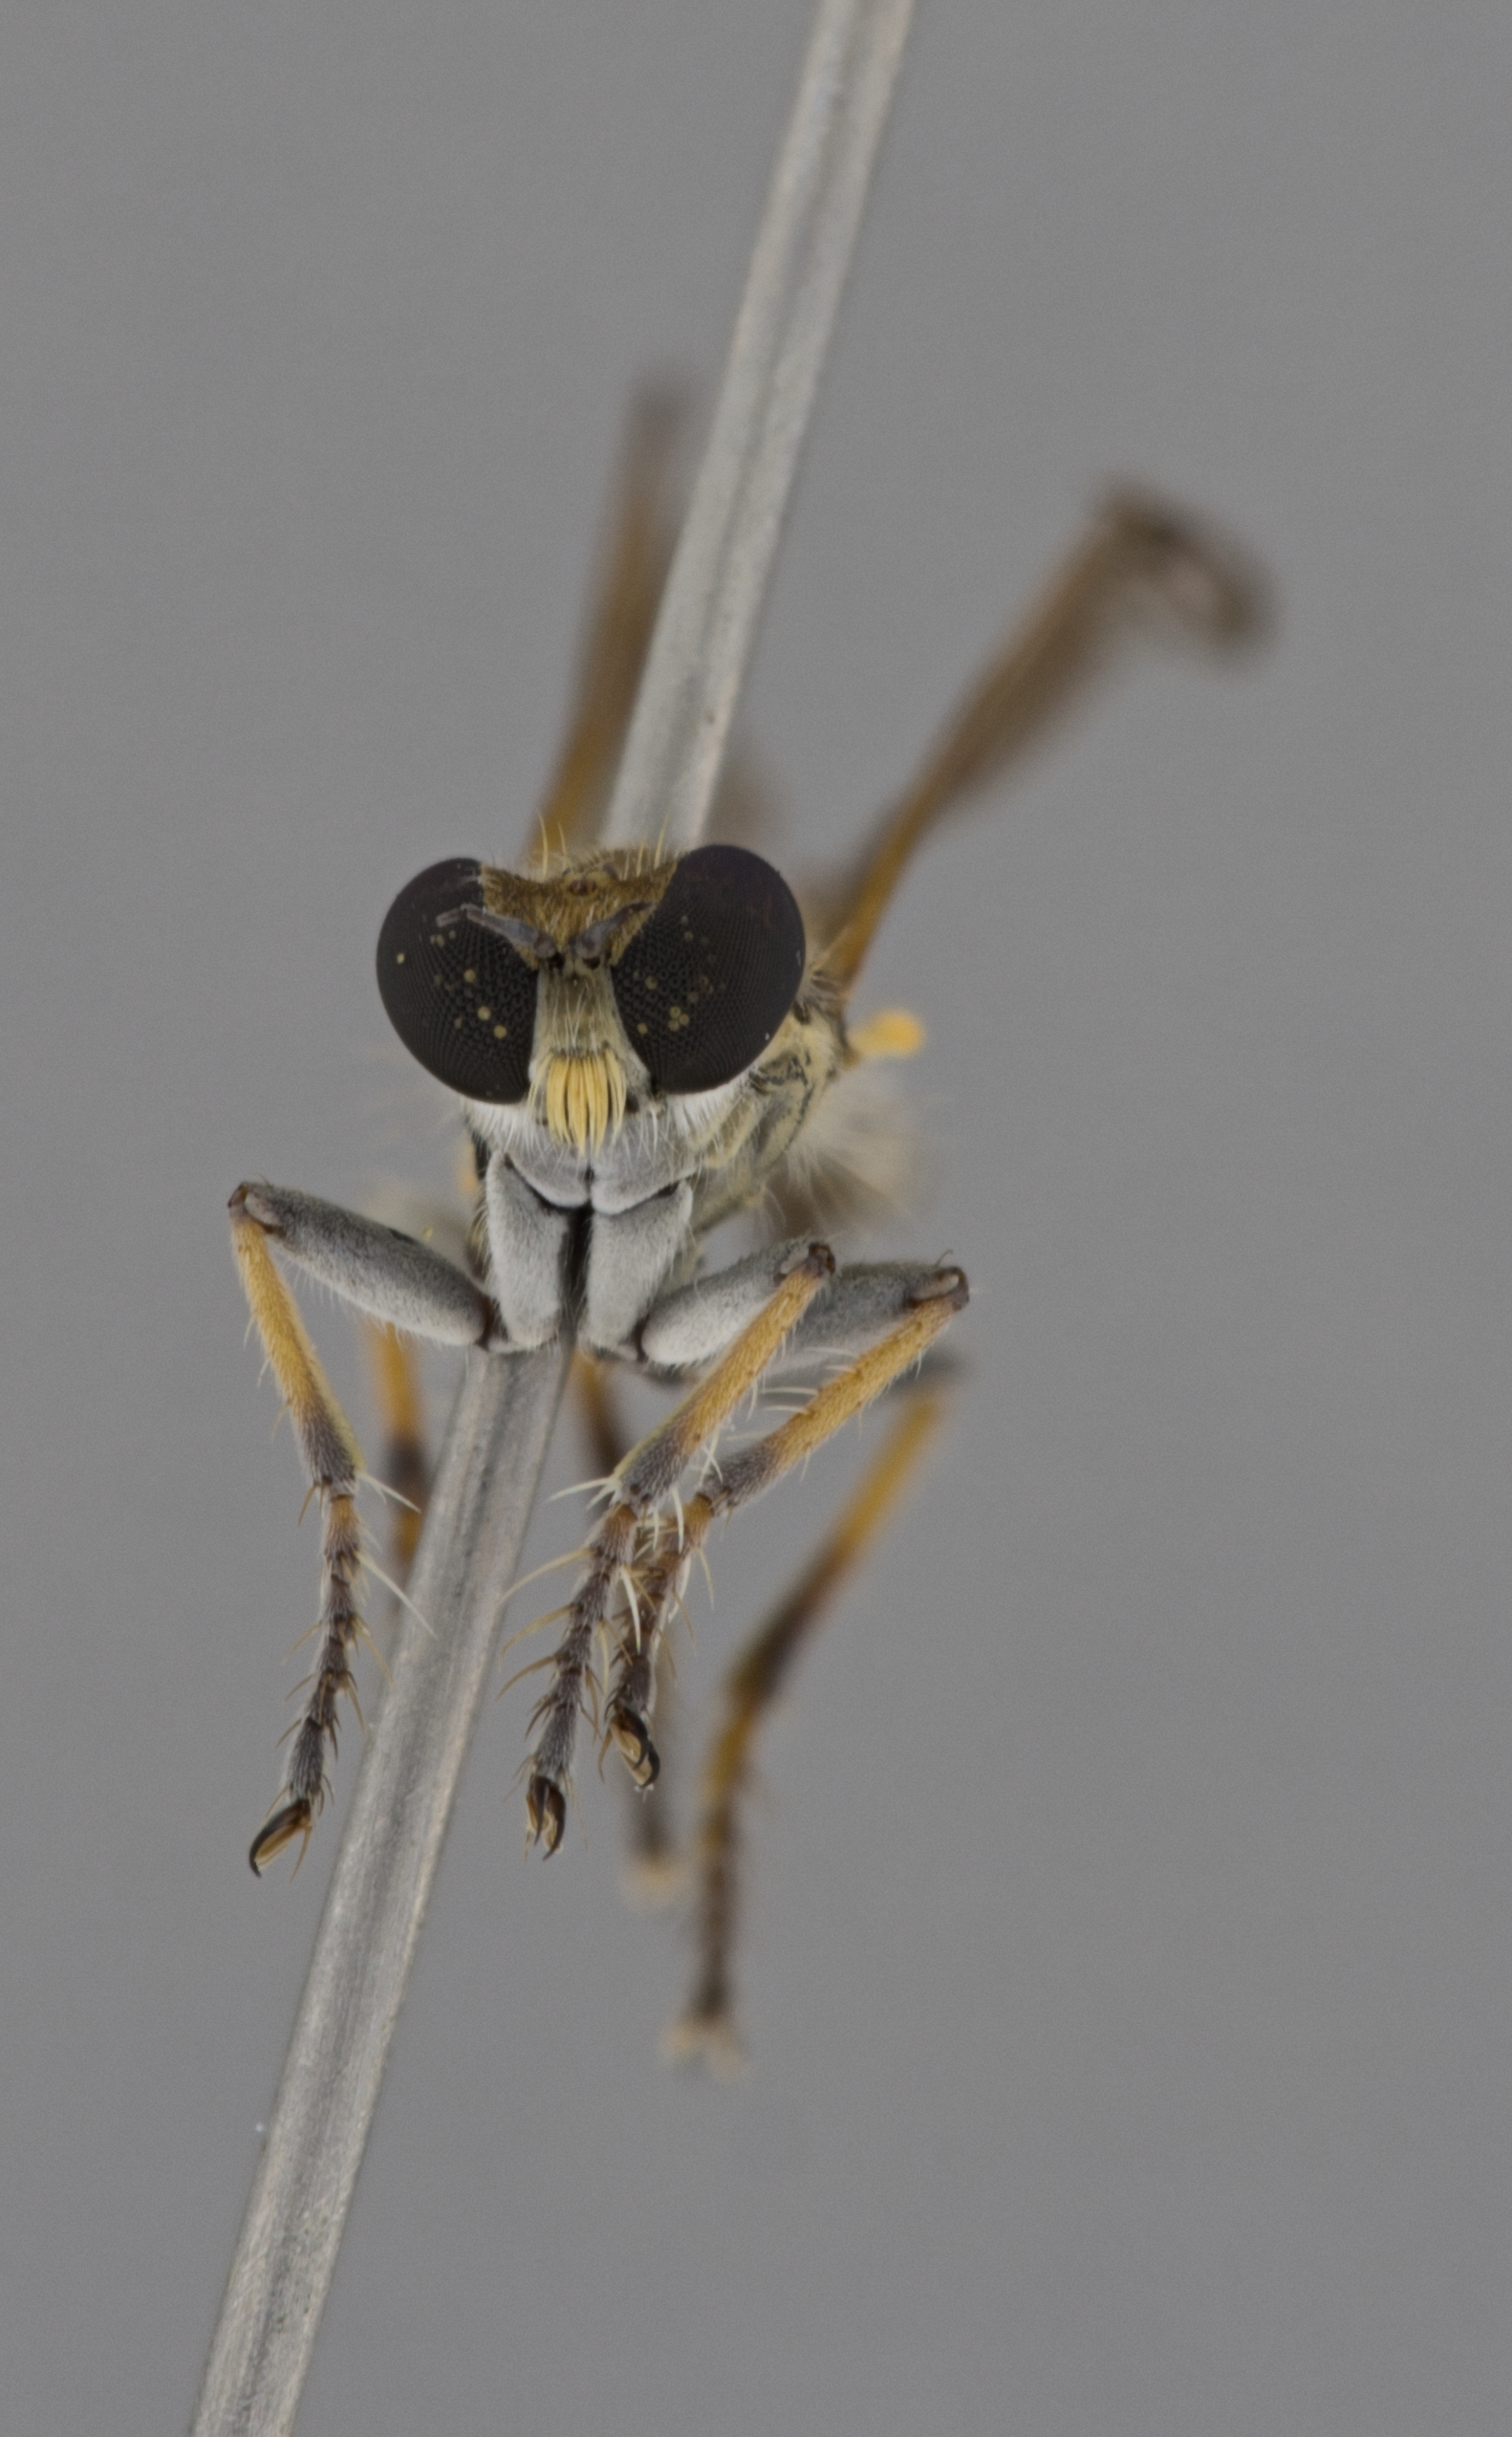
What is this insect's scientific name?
Stichopogon punctum
